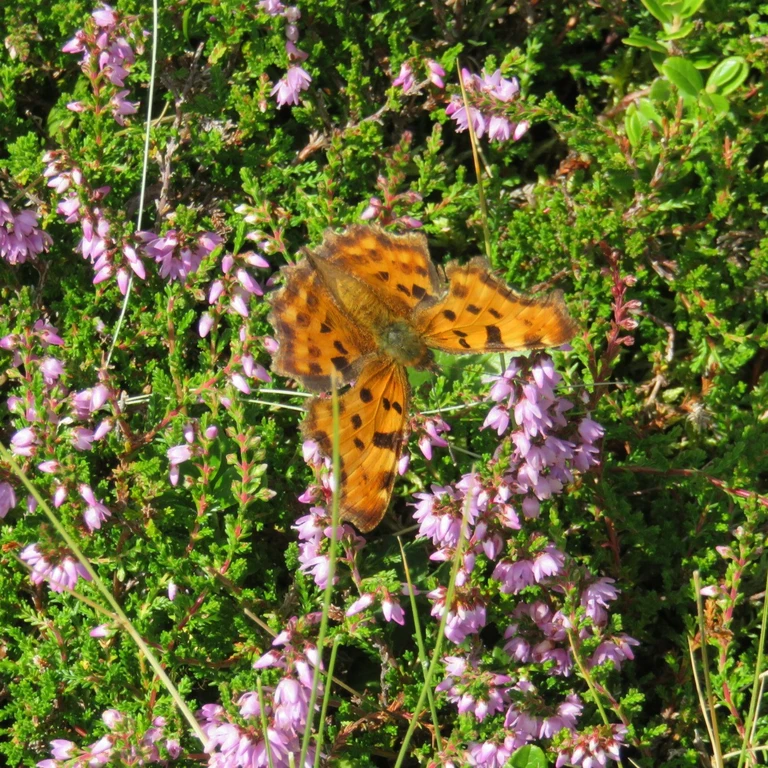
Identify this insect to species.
Polygonia c-album
